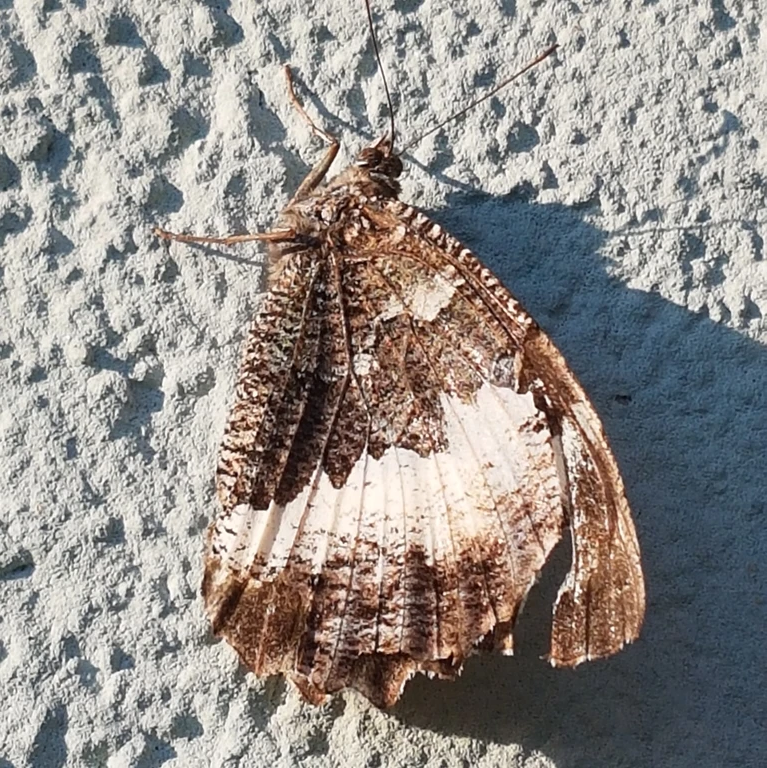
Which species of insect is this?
Brintesia circe
